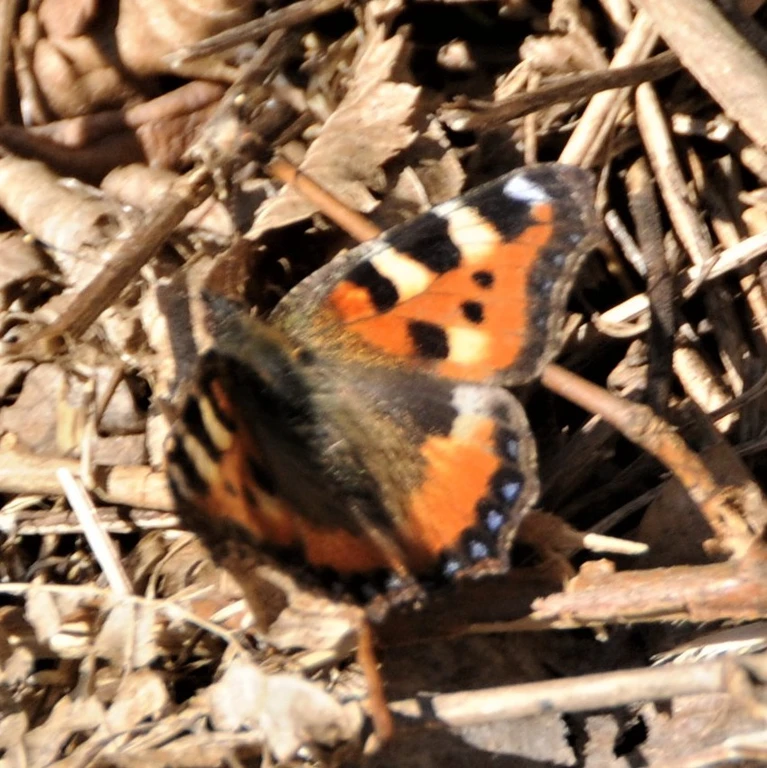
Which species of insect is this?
Aglais urticae
